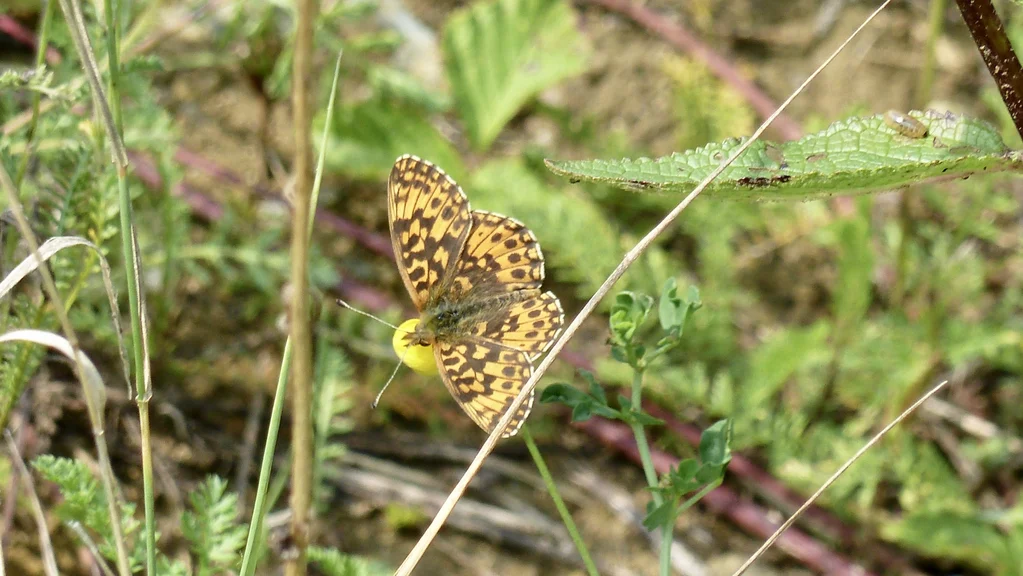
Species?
Boloria dia
